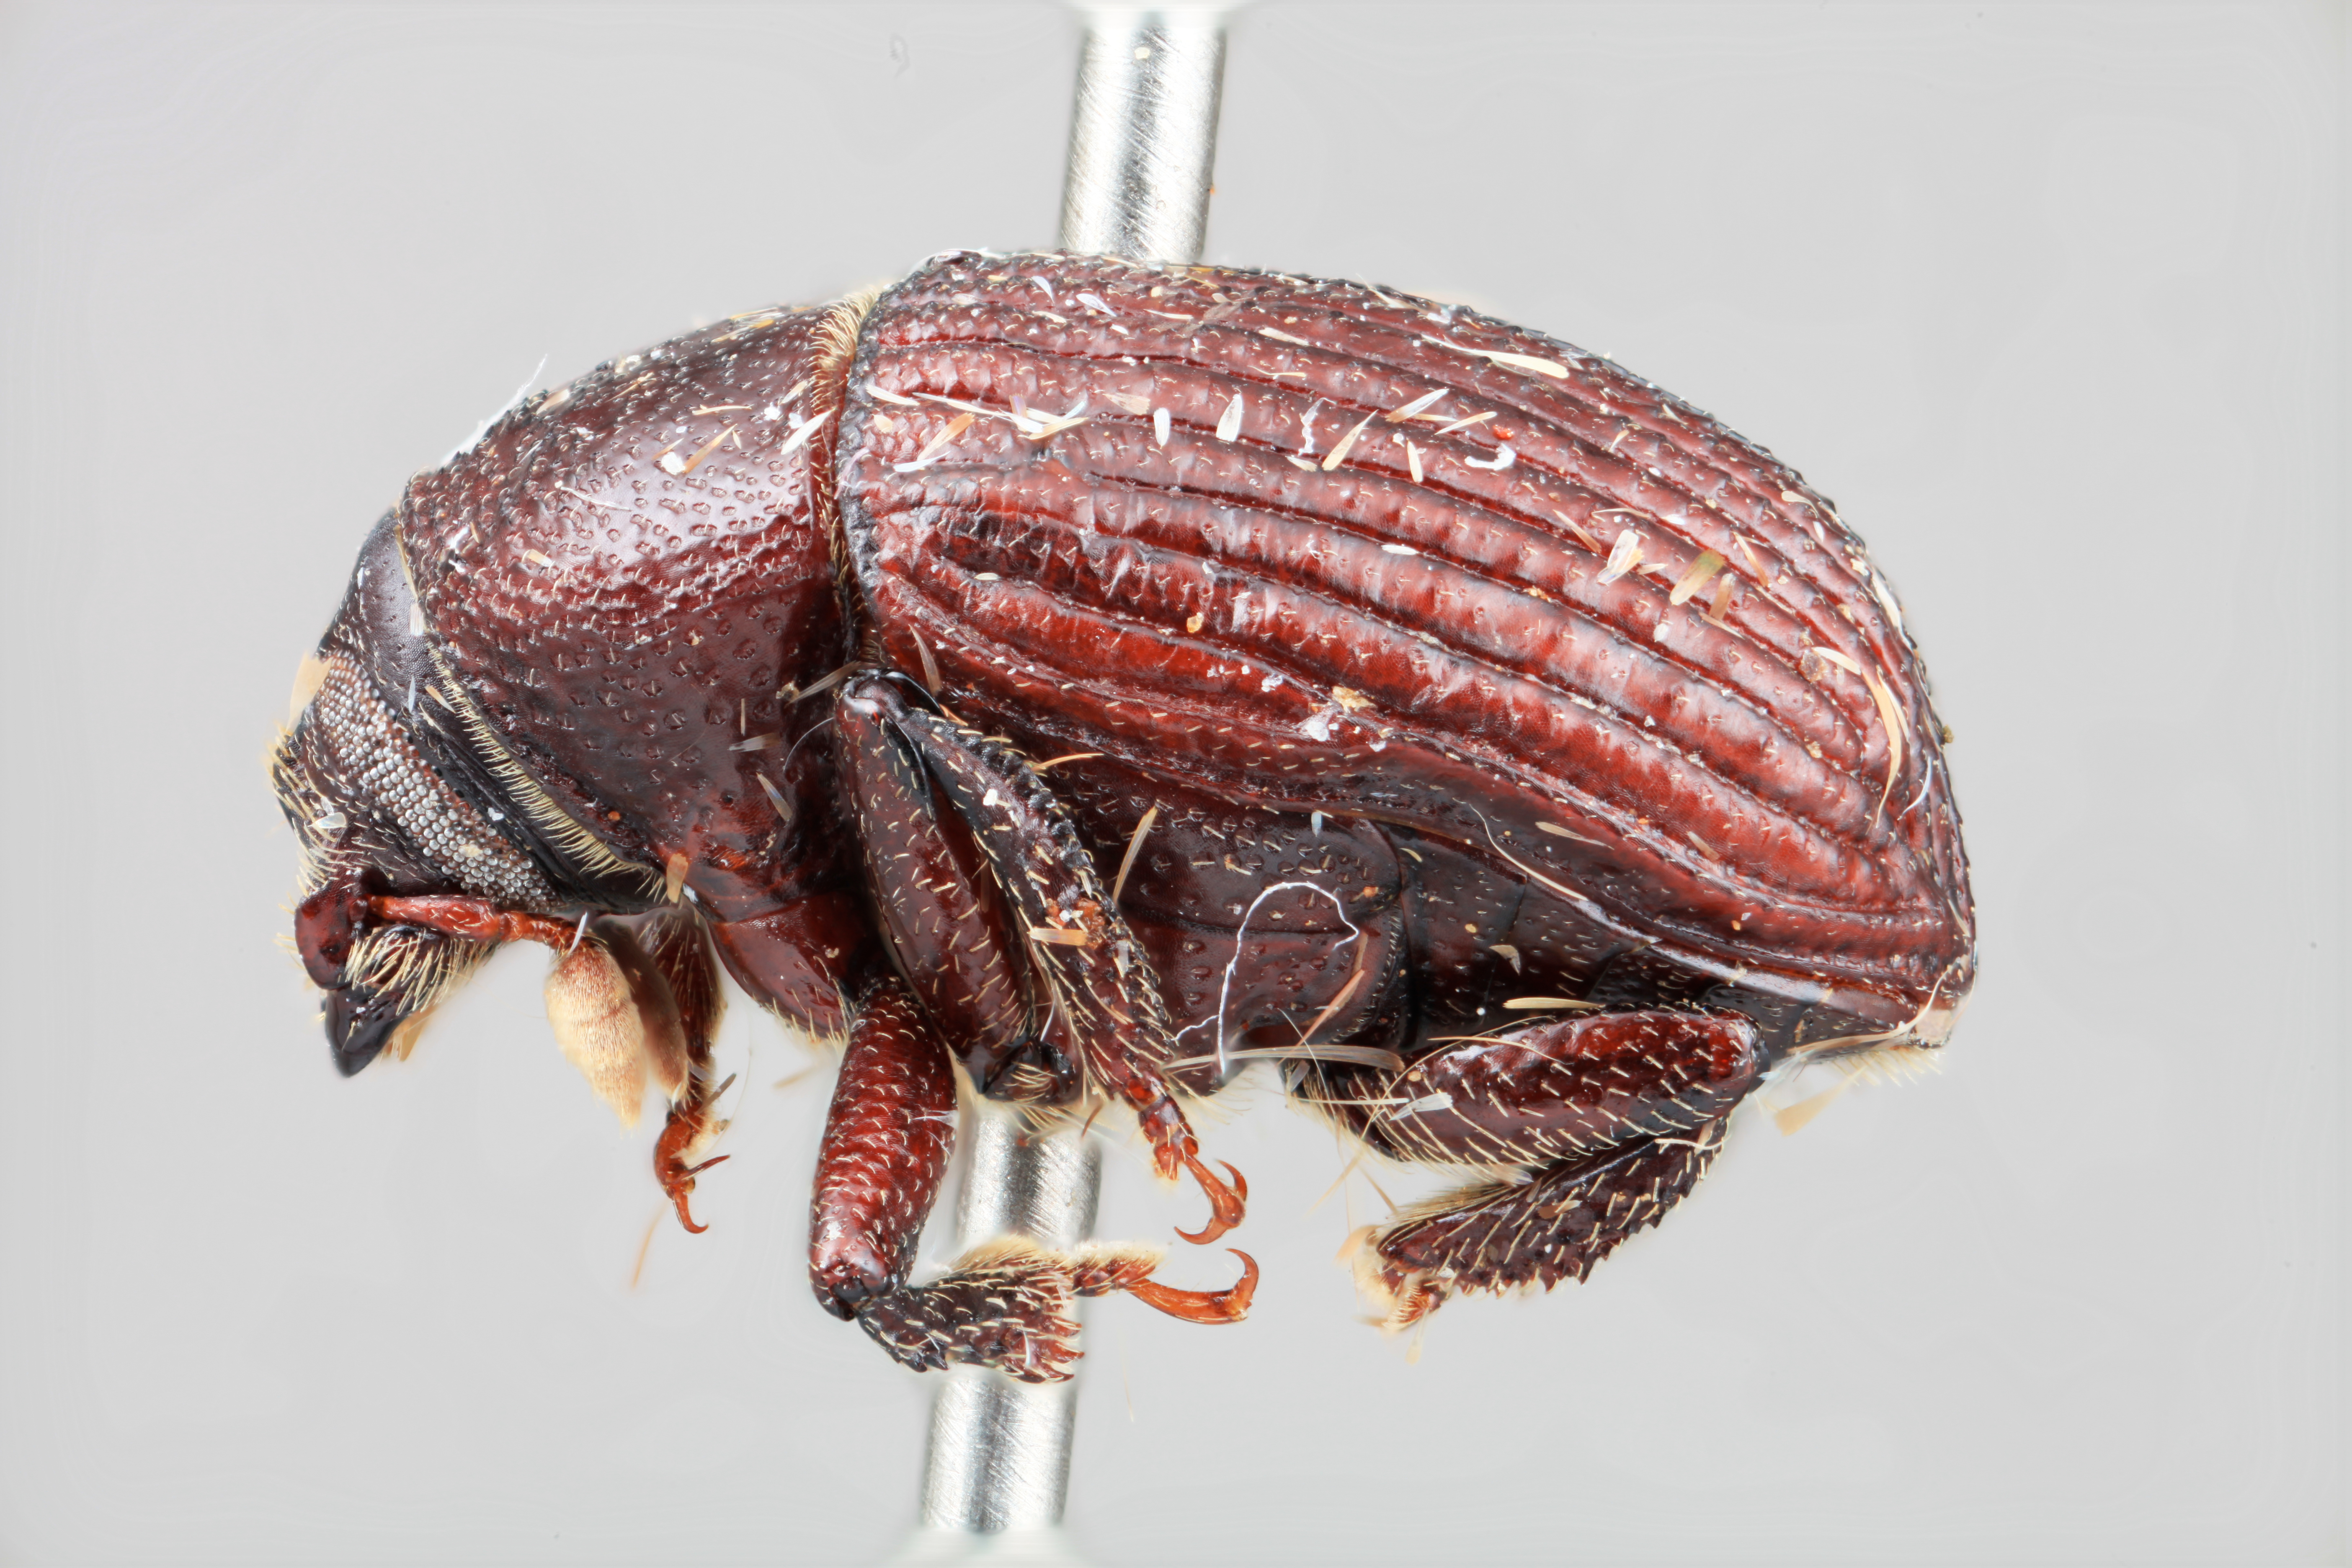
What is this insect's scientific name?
Phloeoborus minusculus
